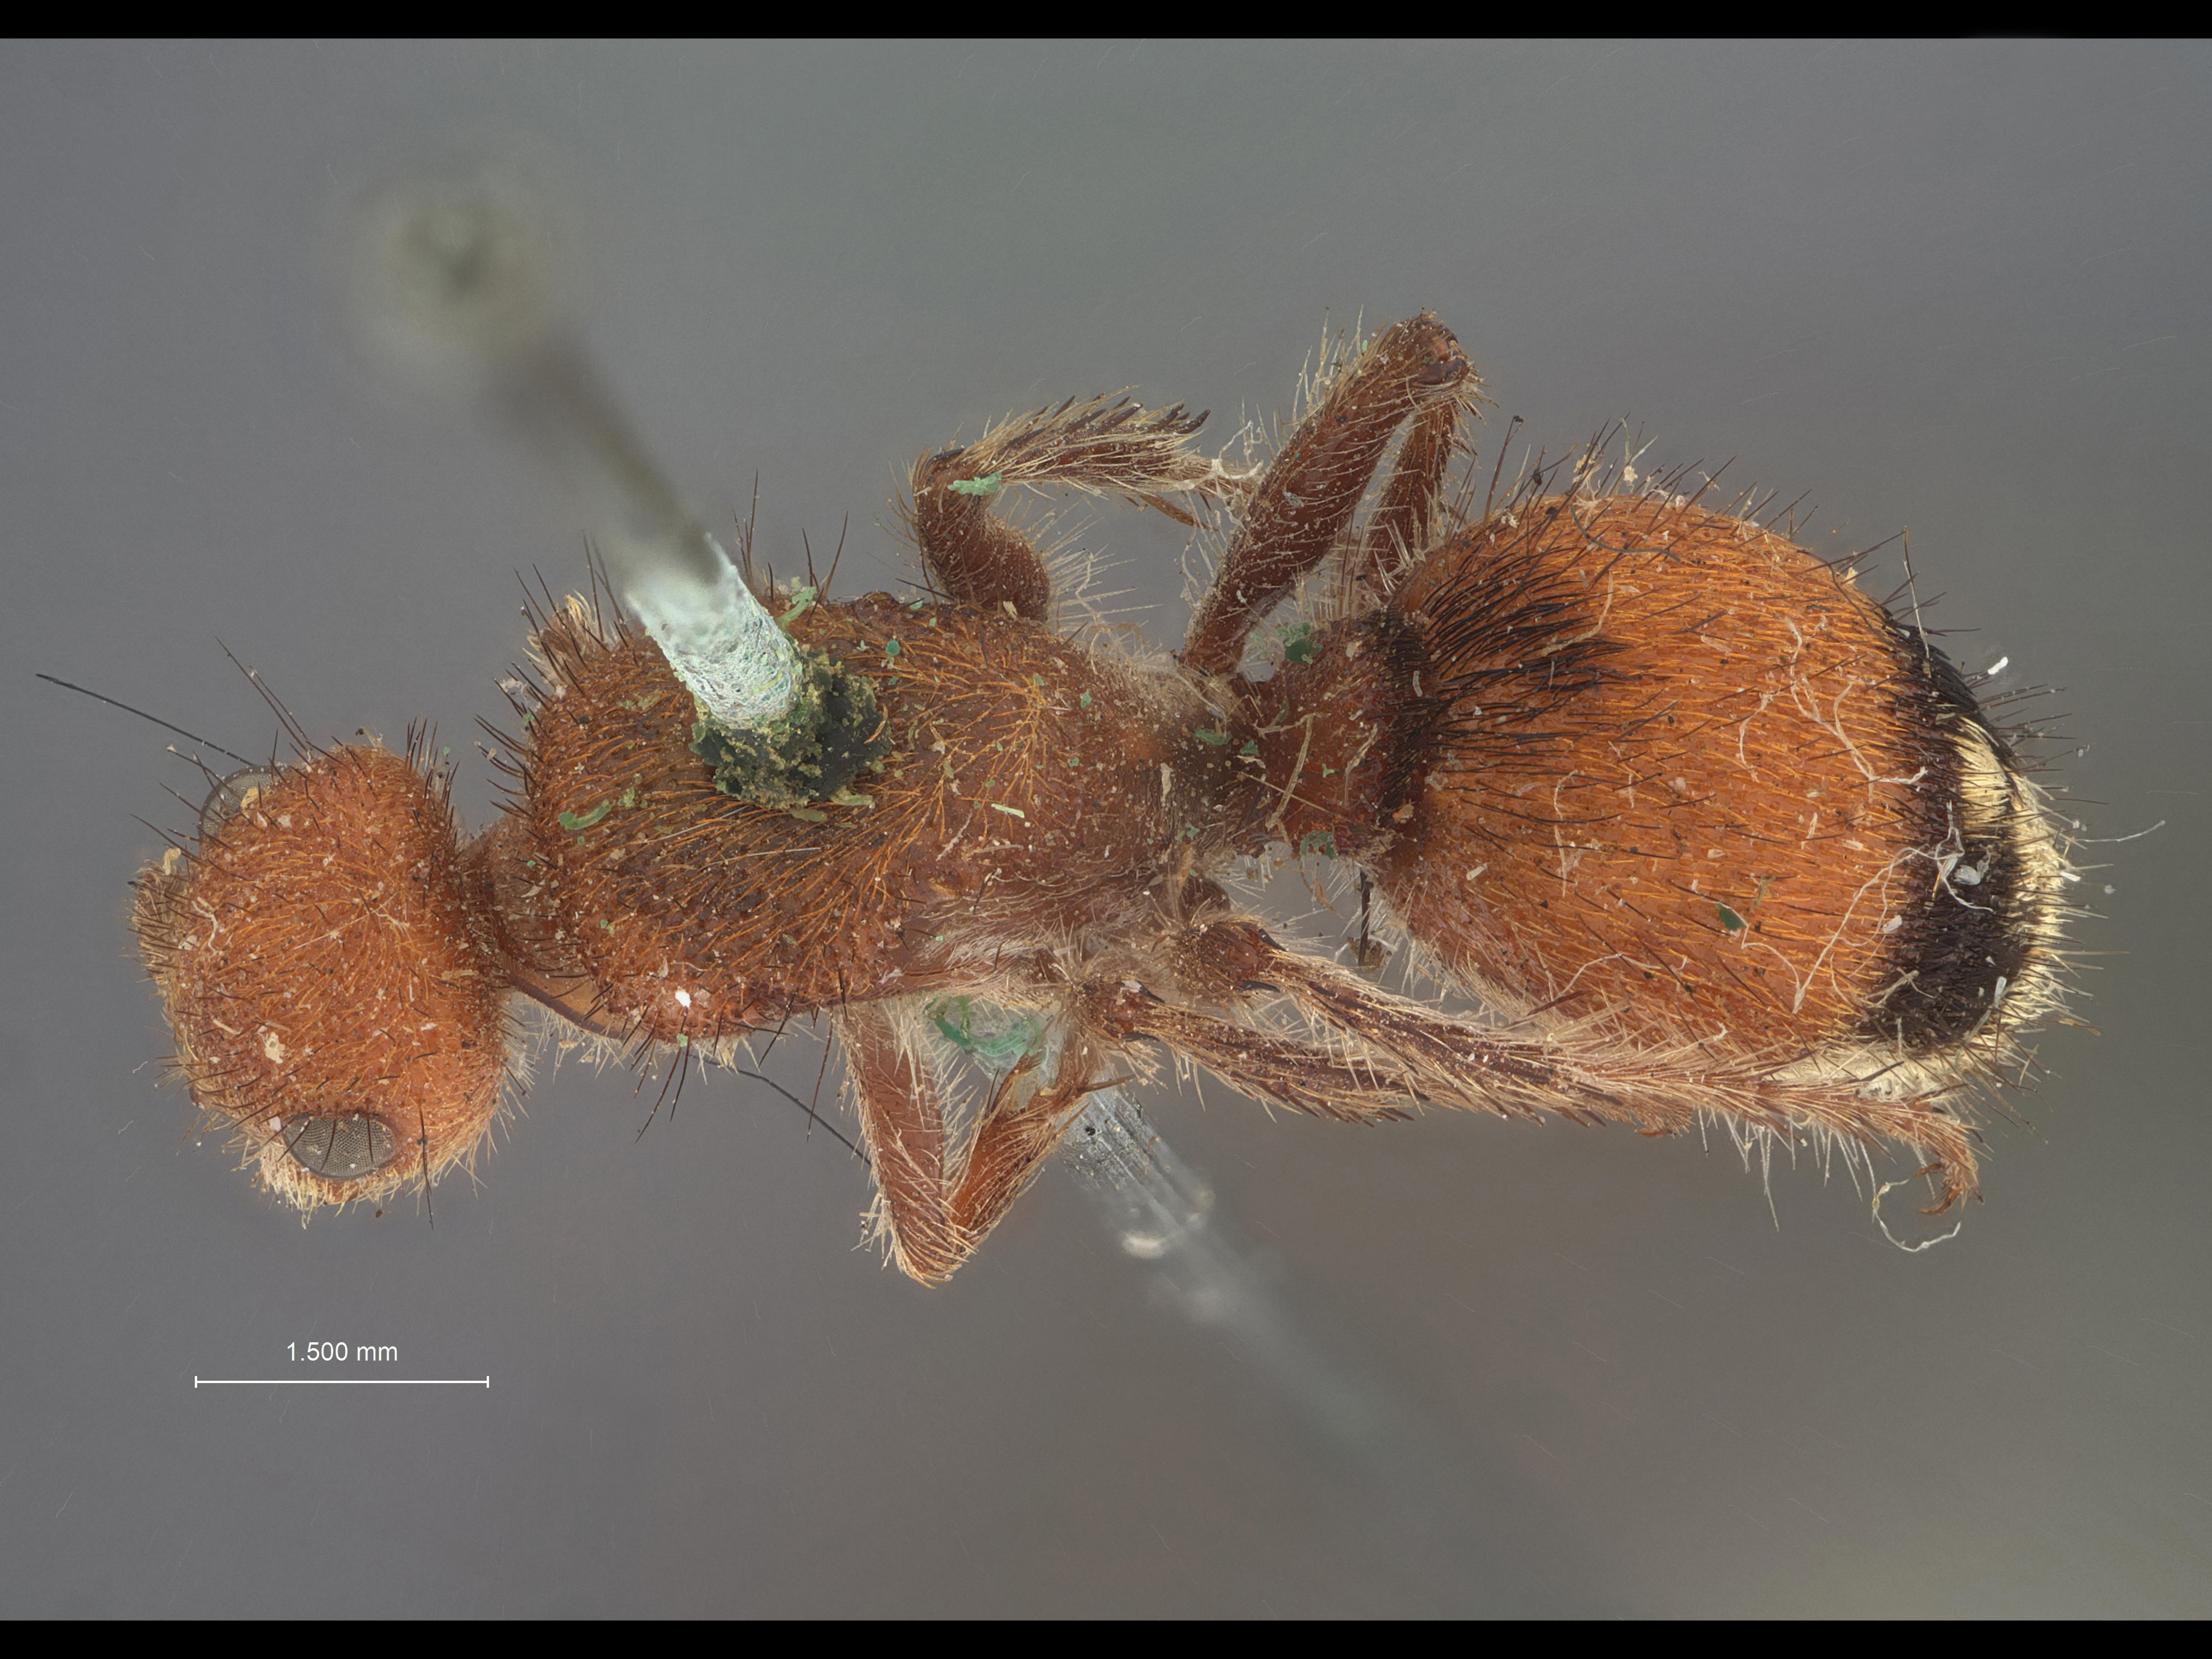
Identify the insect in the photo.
Dasymutilla blawa
